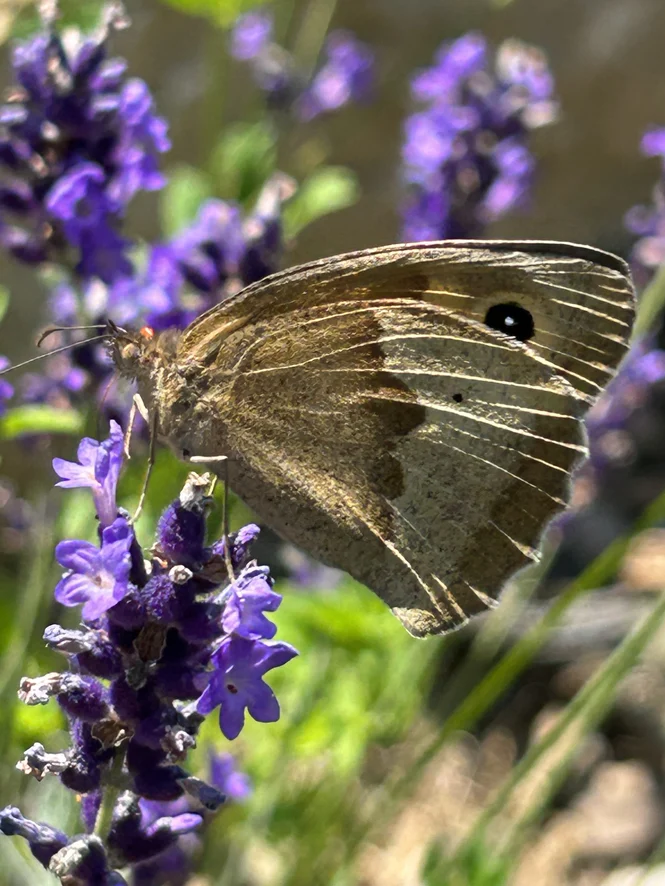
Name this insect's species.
Maniola jurtina
